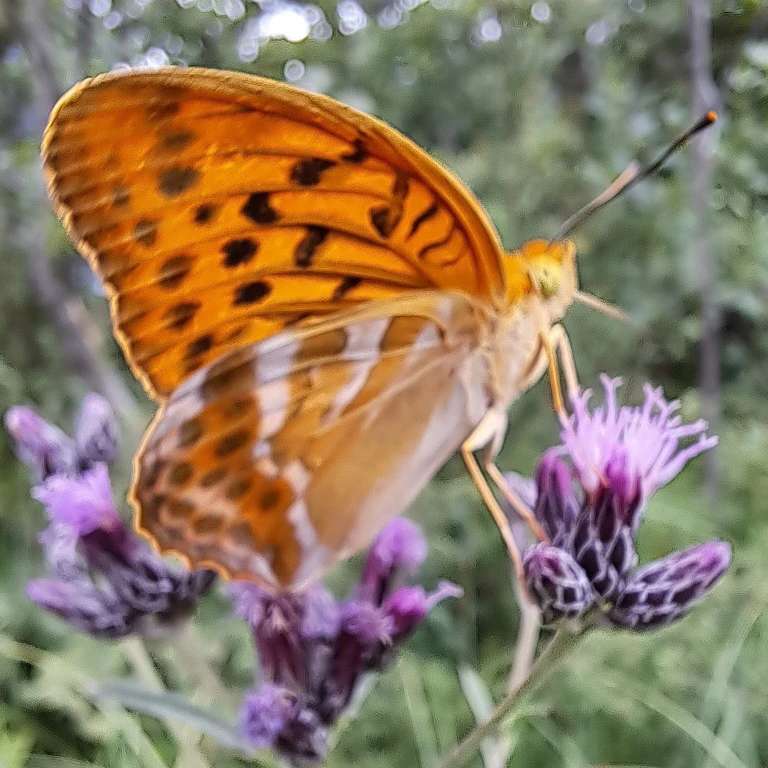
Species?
Argynnis paphia
